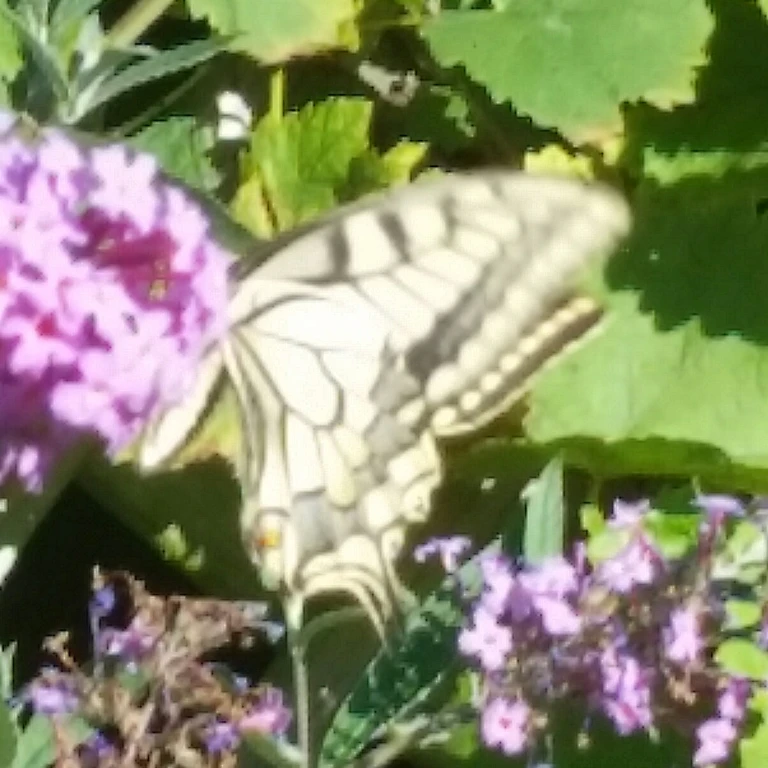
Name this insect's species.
Papilio machaon
